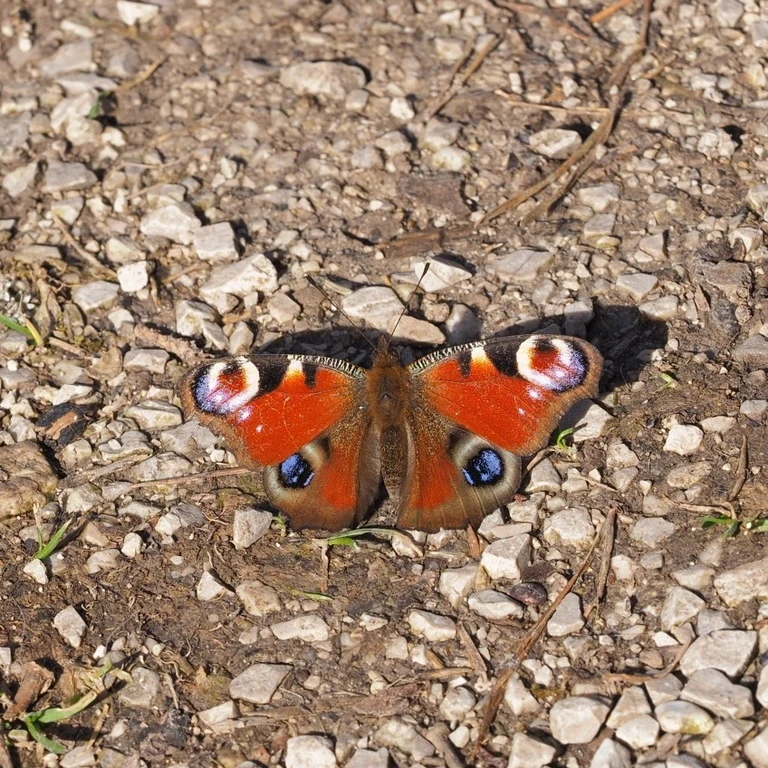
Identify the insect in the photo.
Aglais io
